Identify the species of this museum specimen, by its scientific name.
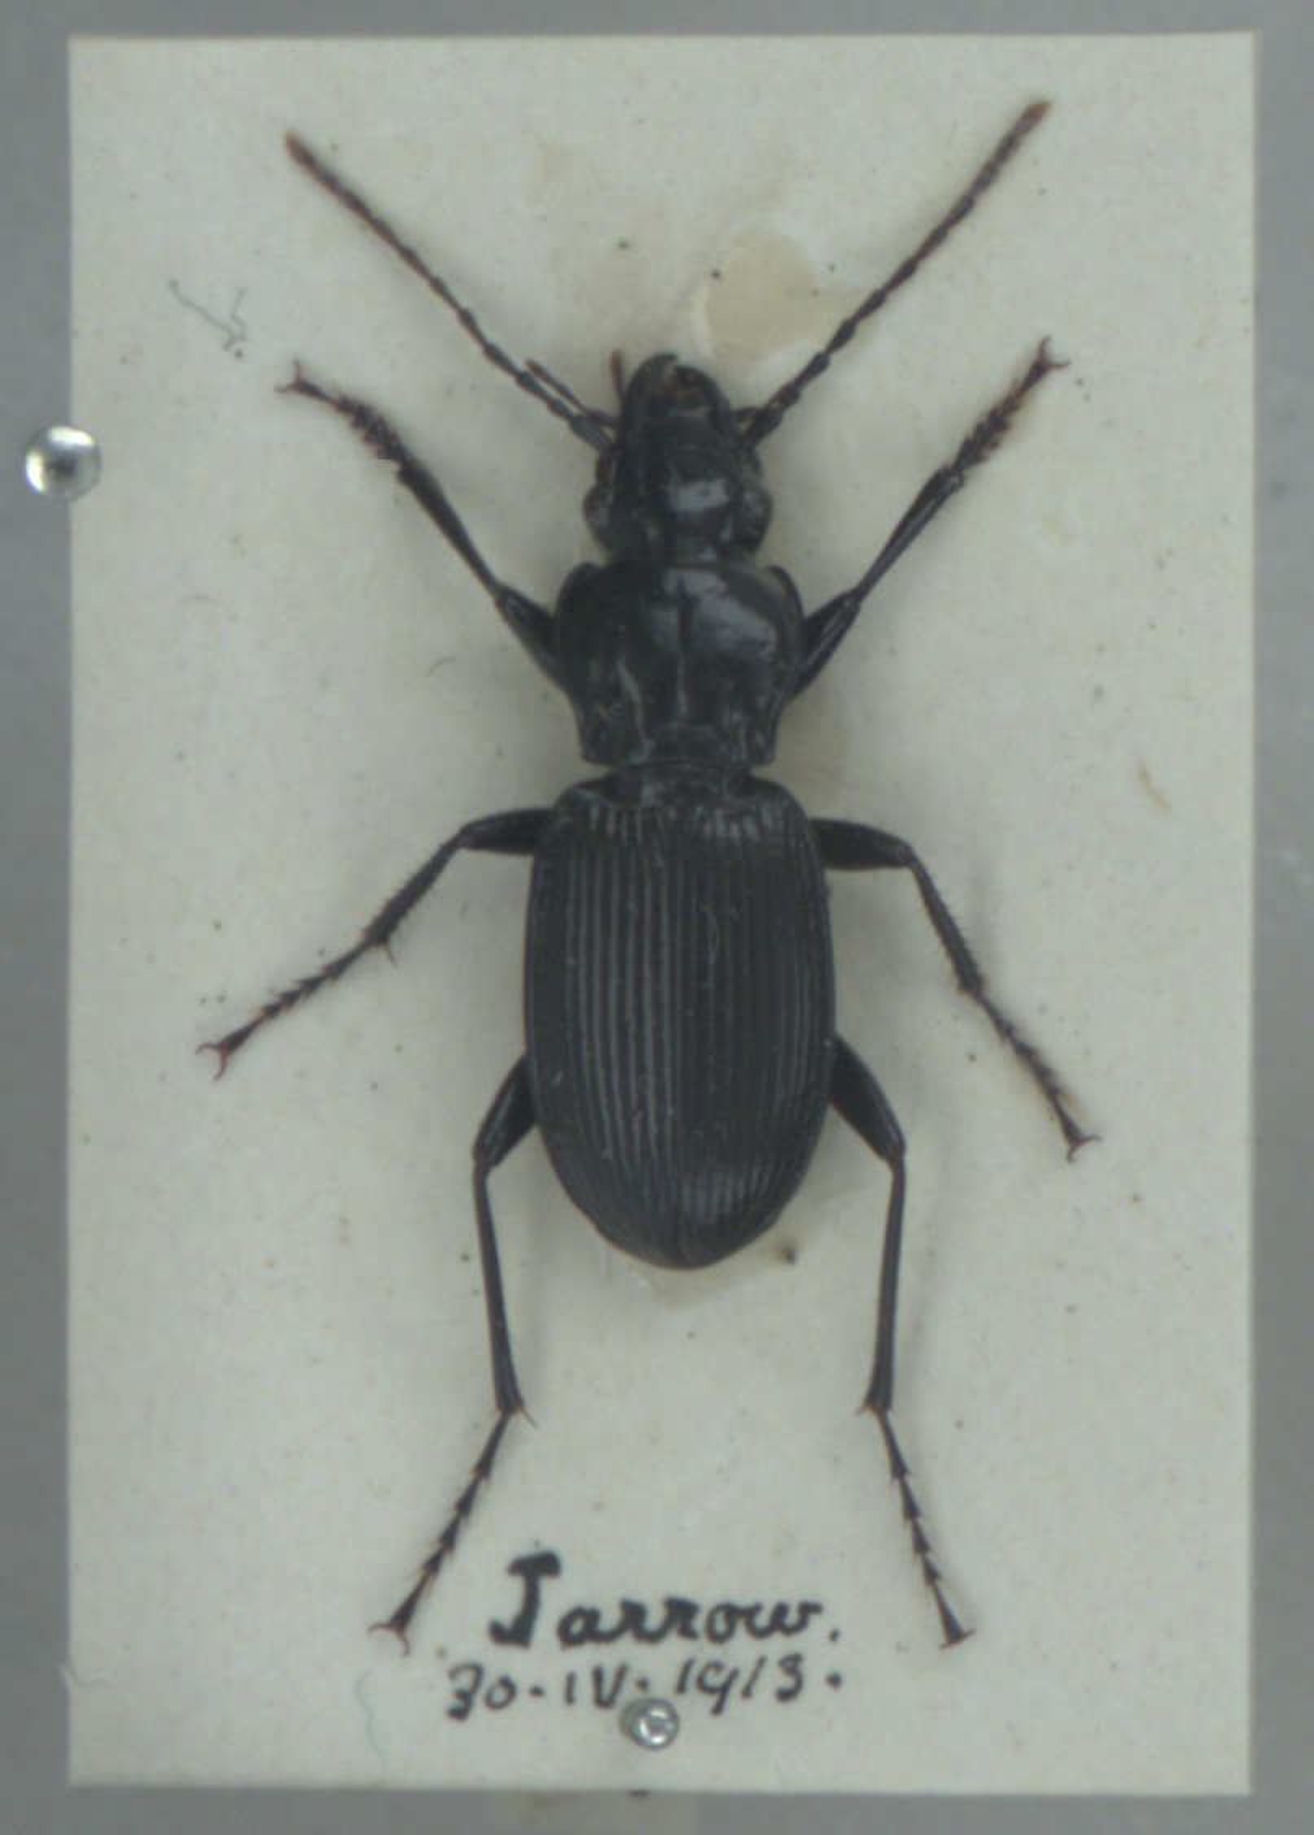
Pterostichus cristatus
